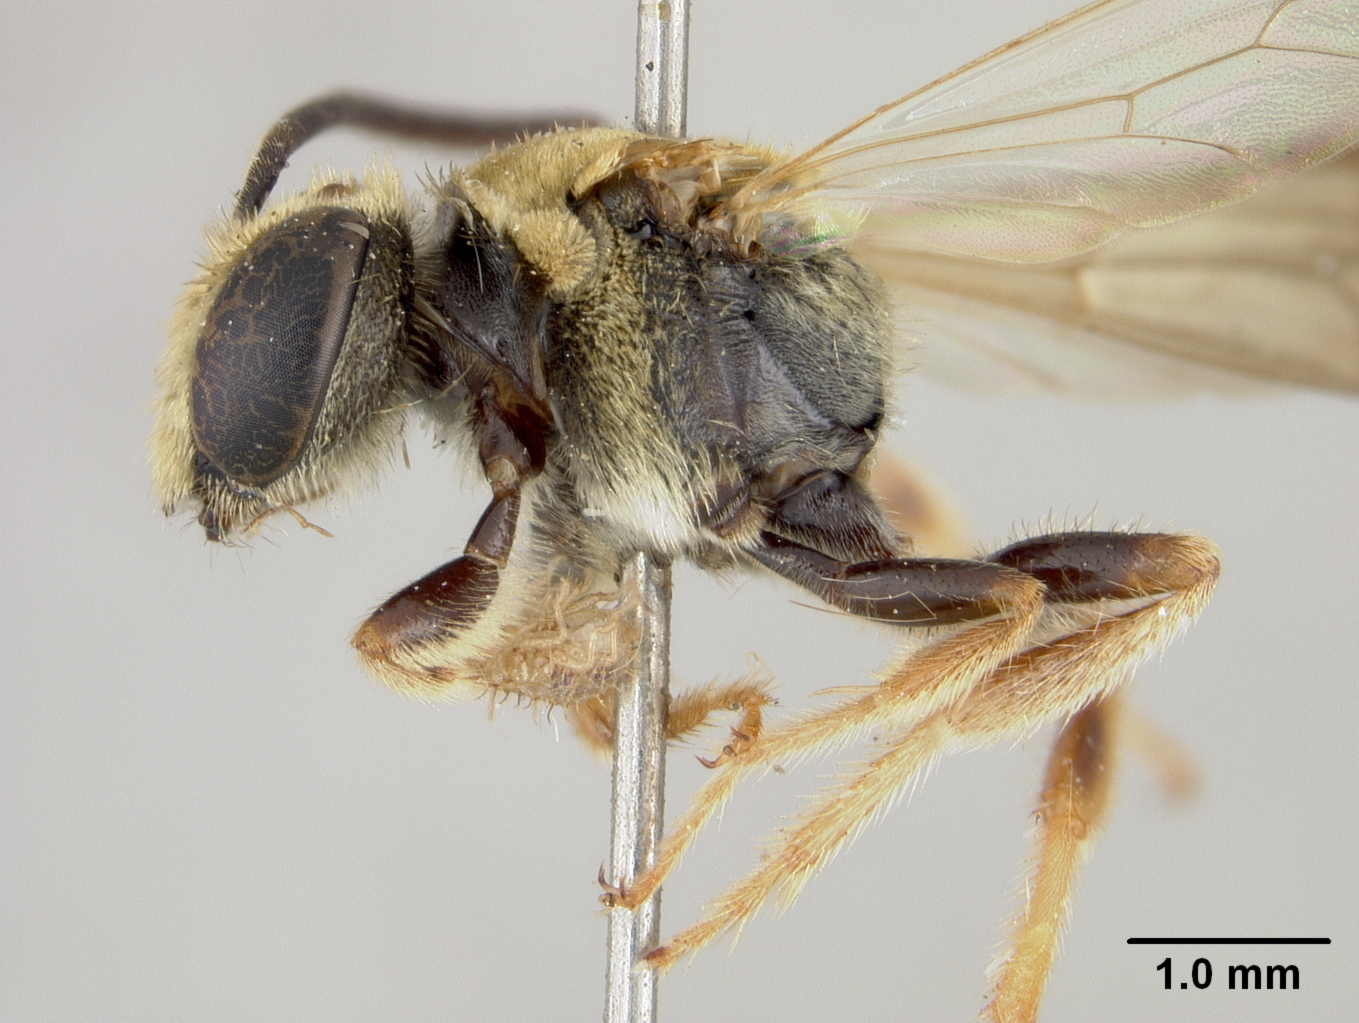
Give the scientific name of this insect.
Nomia burmica
